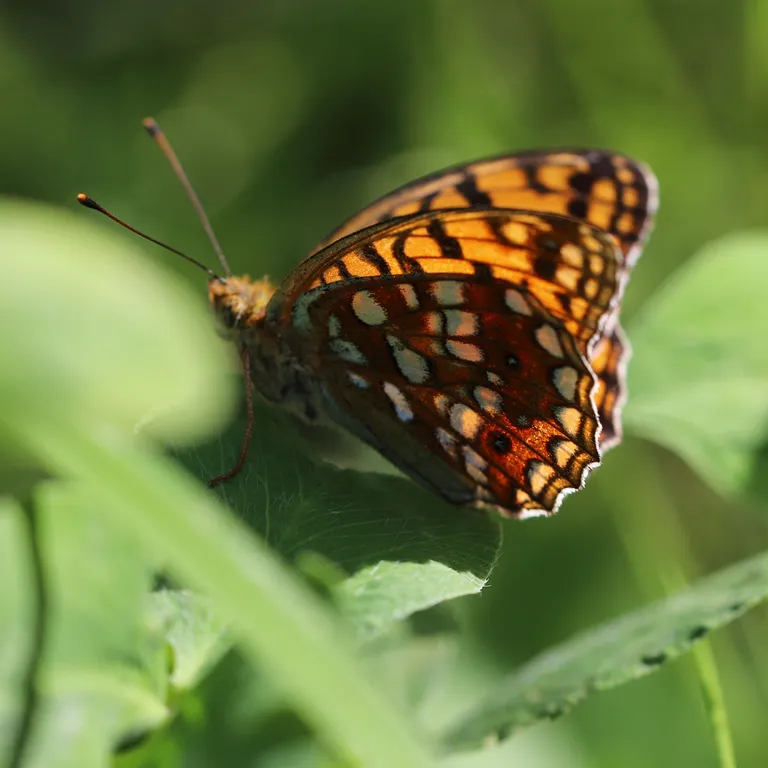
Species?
Fabriciana niobe
